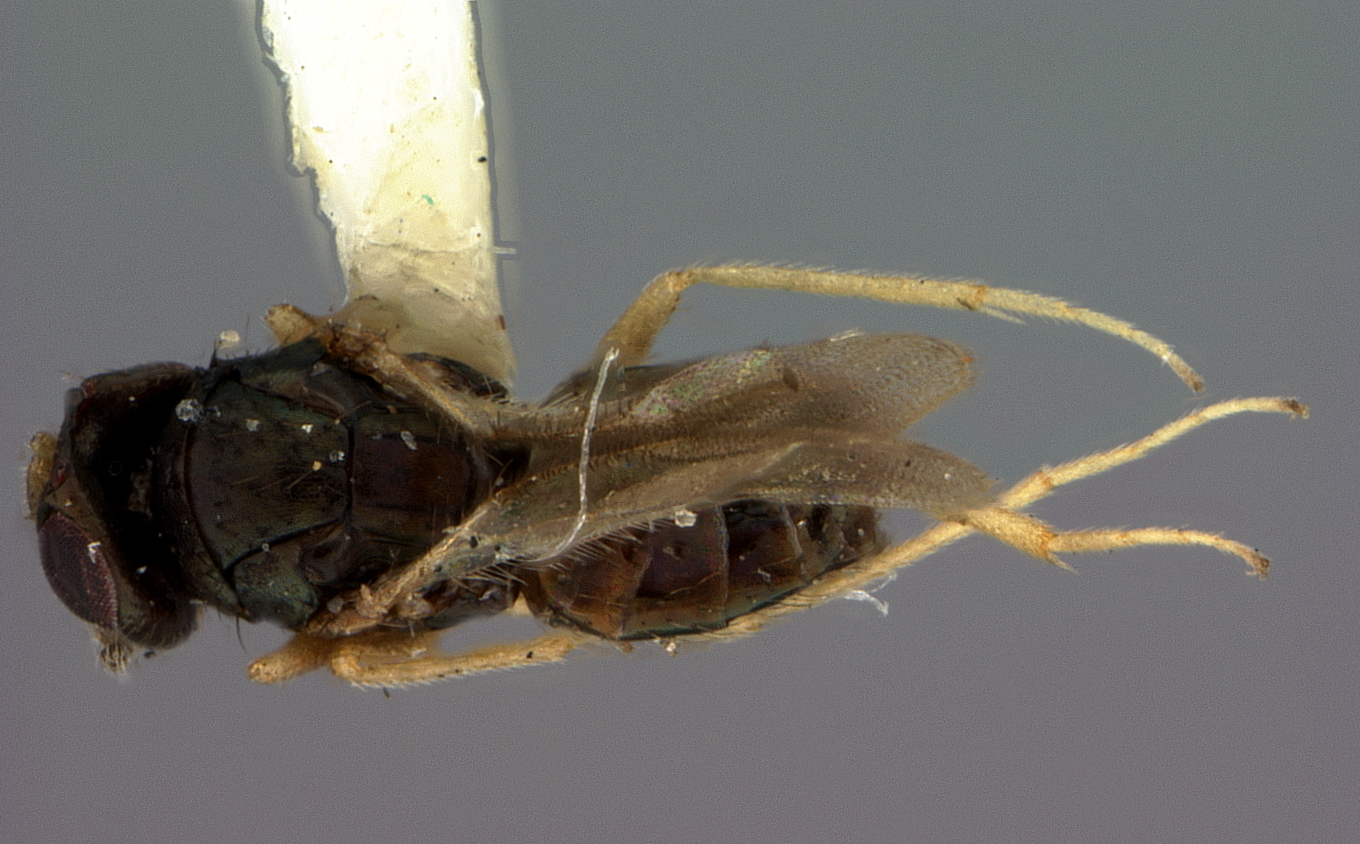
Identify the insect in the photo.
Tetrastichodes browni
